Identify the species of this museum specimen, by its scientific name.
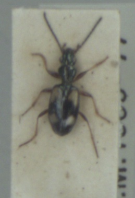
Bembidion illigeri
